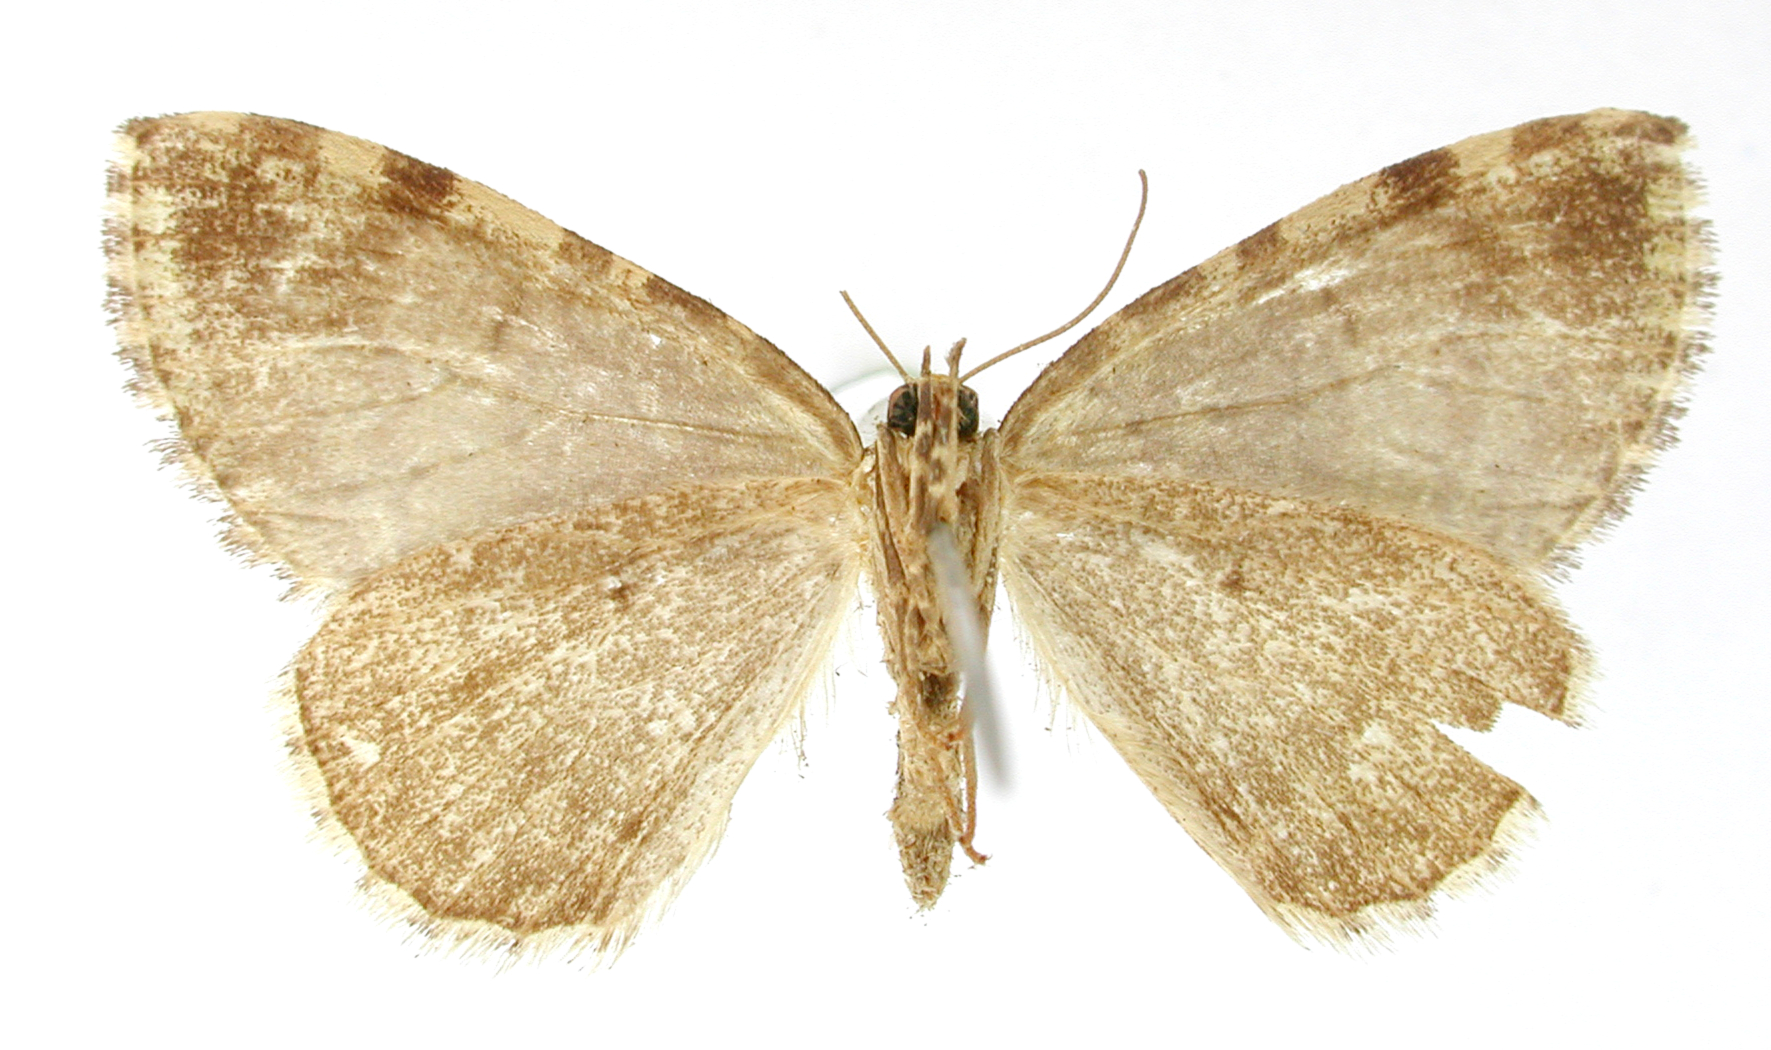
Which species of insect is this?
Hydriomena confusa
